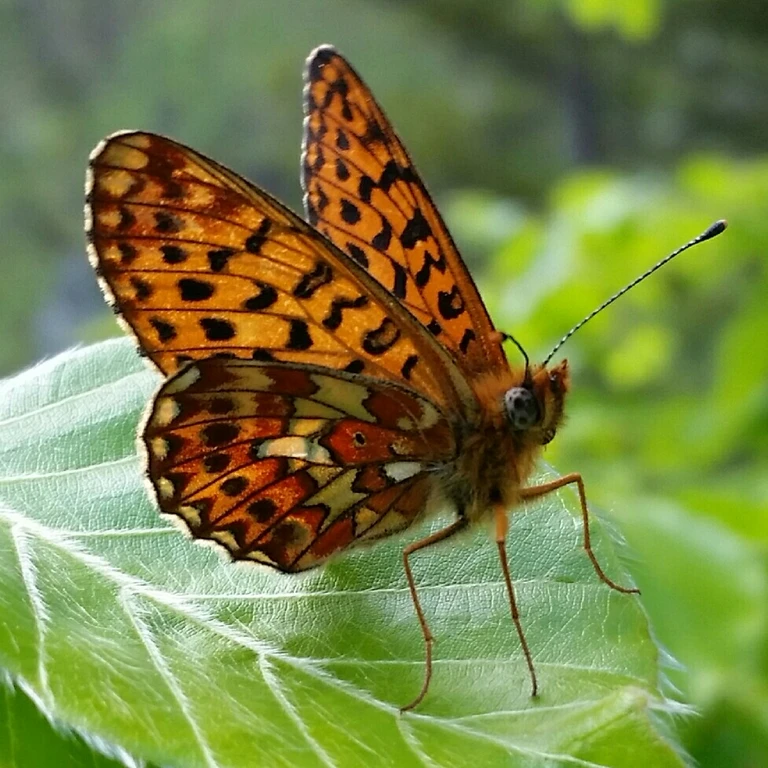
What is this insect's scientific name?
Boloria euphrosyne (also Clossiana euphrosyne)
